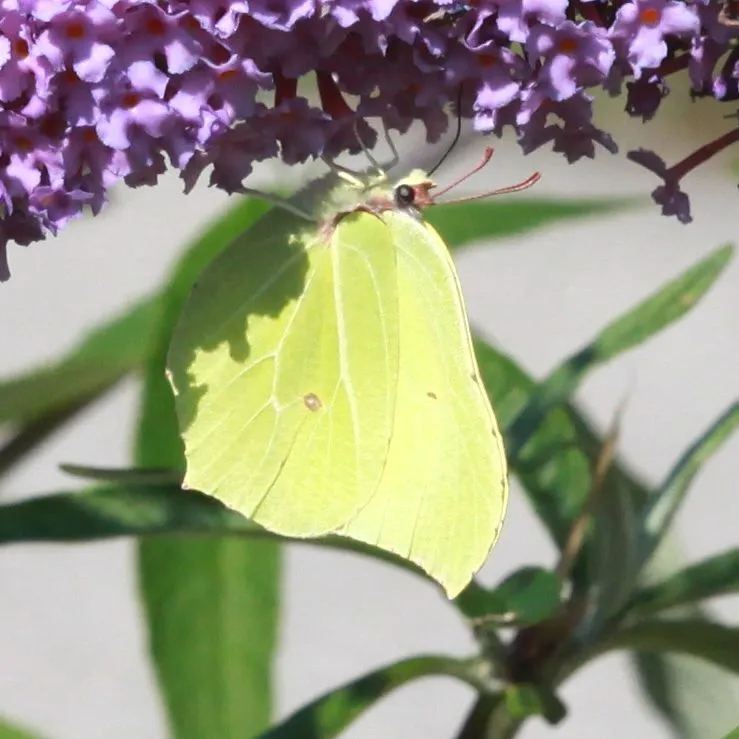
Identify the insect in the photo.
Gonepteryx rhamni
